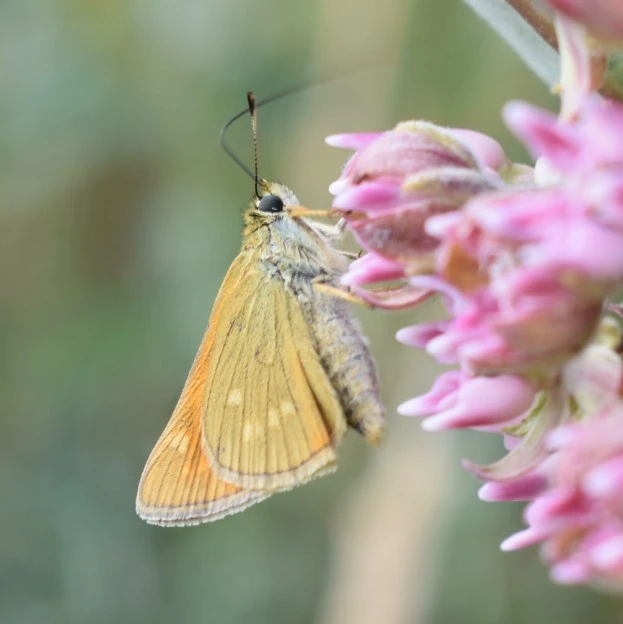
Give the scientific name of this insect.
Ochlodes sylvanus (also Ochlodes venata)
